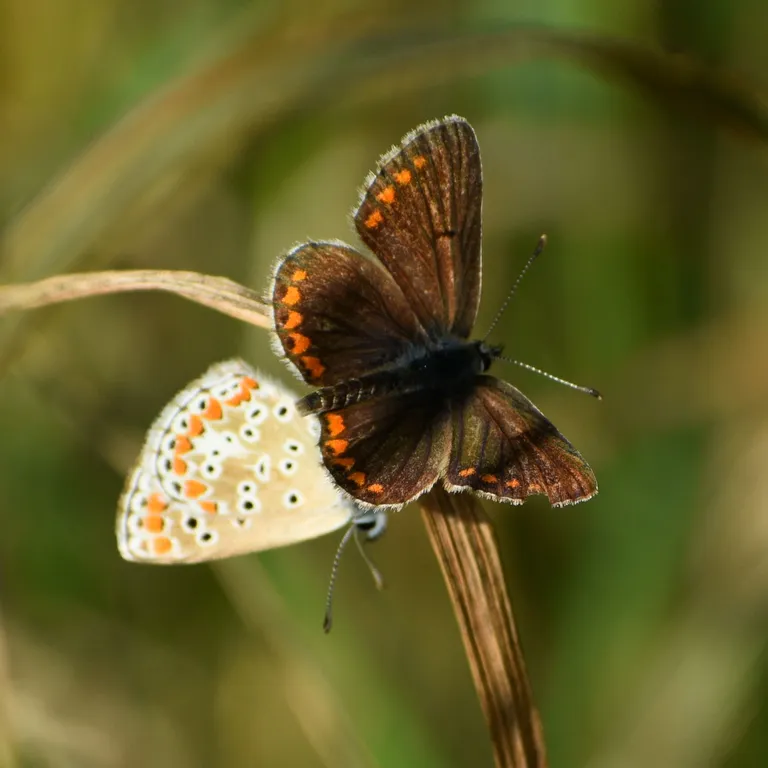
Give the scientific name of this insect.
Aricia agestis/artaxerxes
